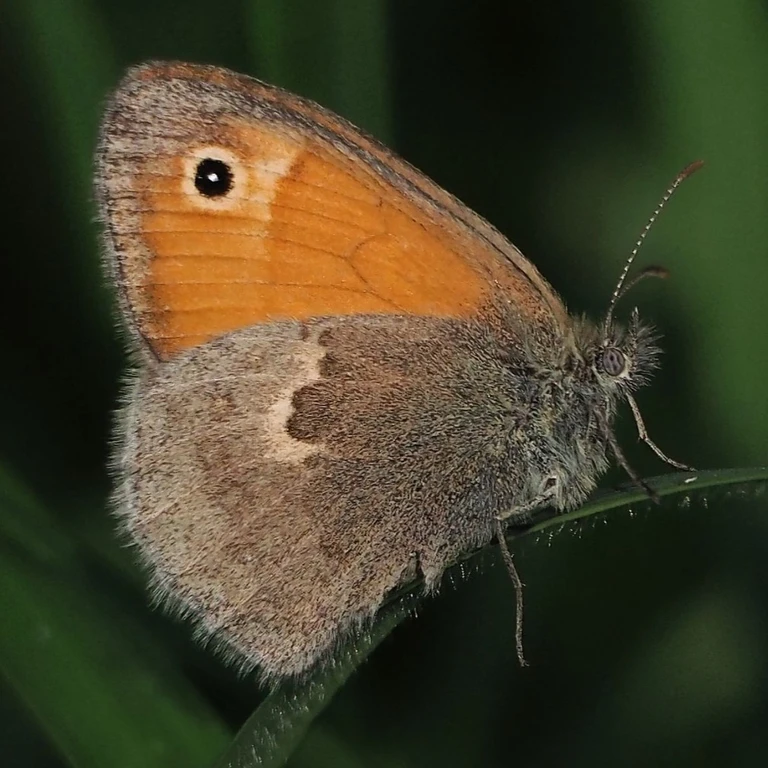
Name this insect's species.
Coenonympha pamphilus
